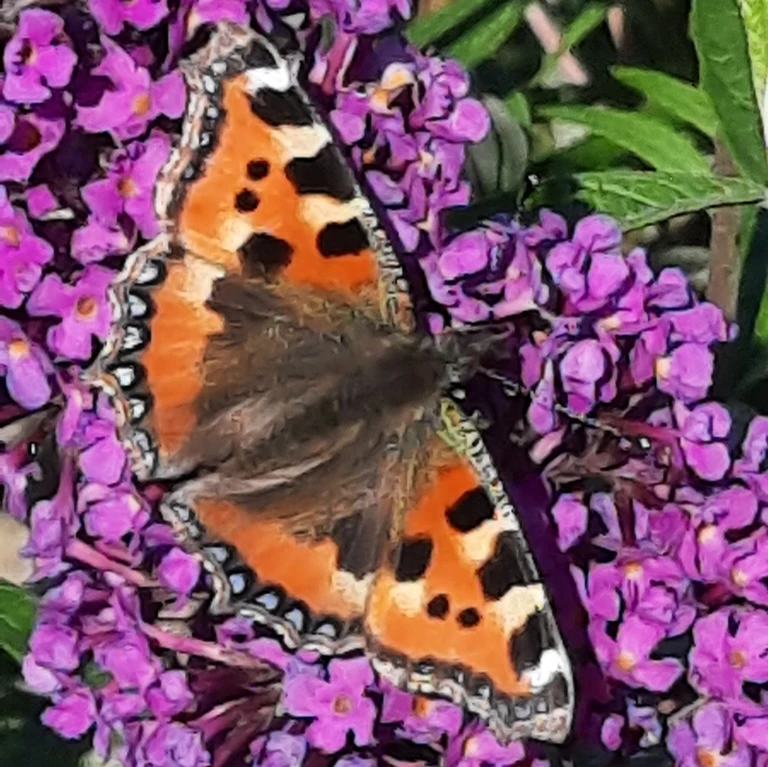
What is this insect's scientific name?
Aglais urticae
